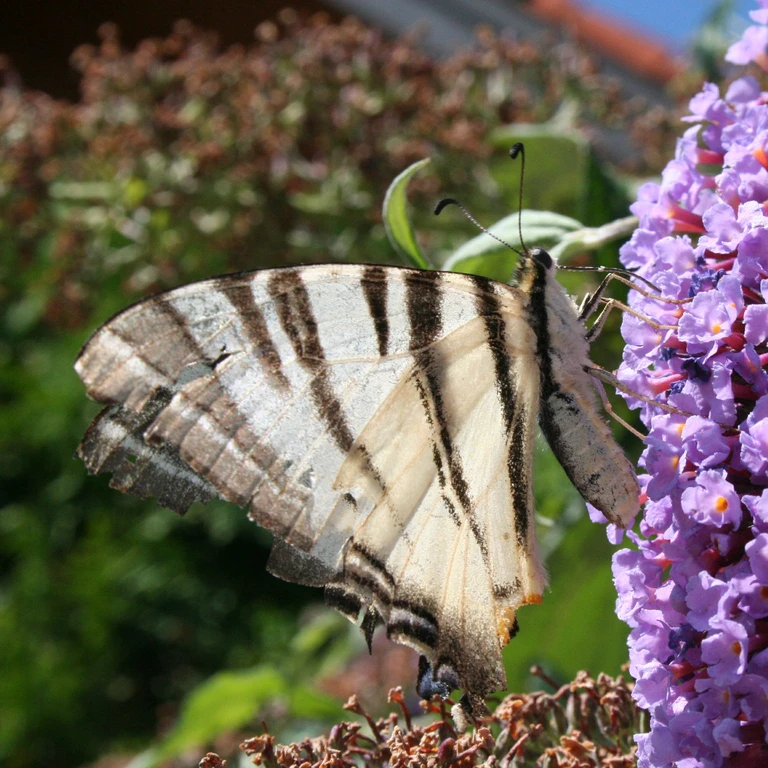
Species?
Iphiclides podalirius
